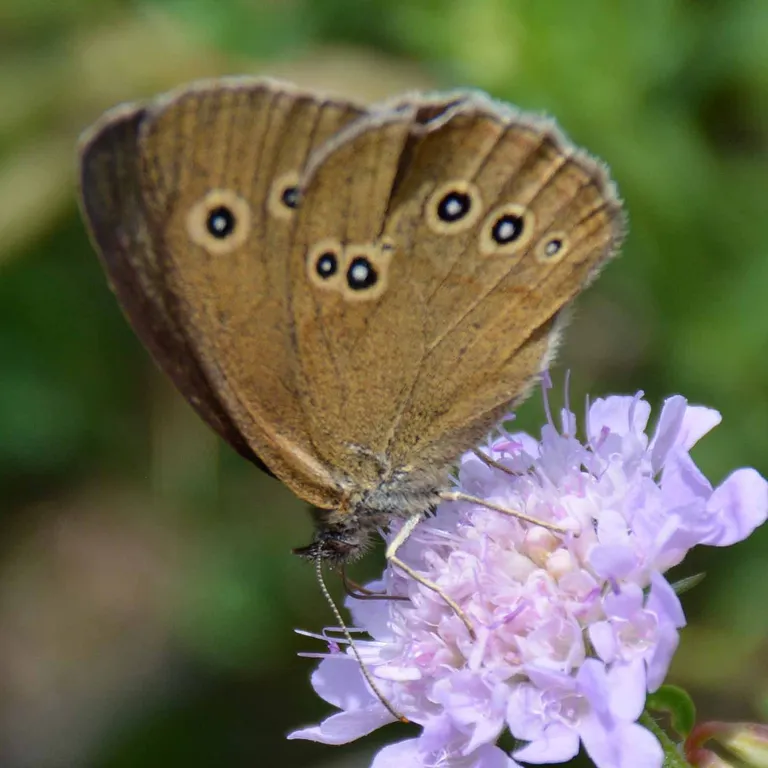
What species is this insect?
Aphantopus hyperantus
